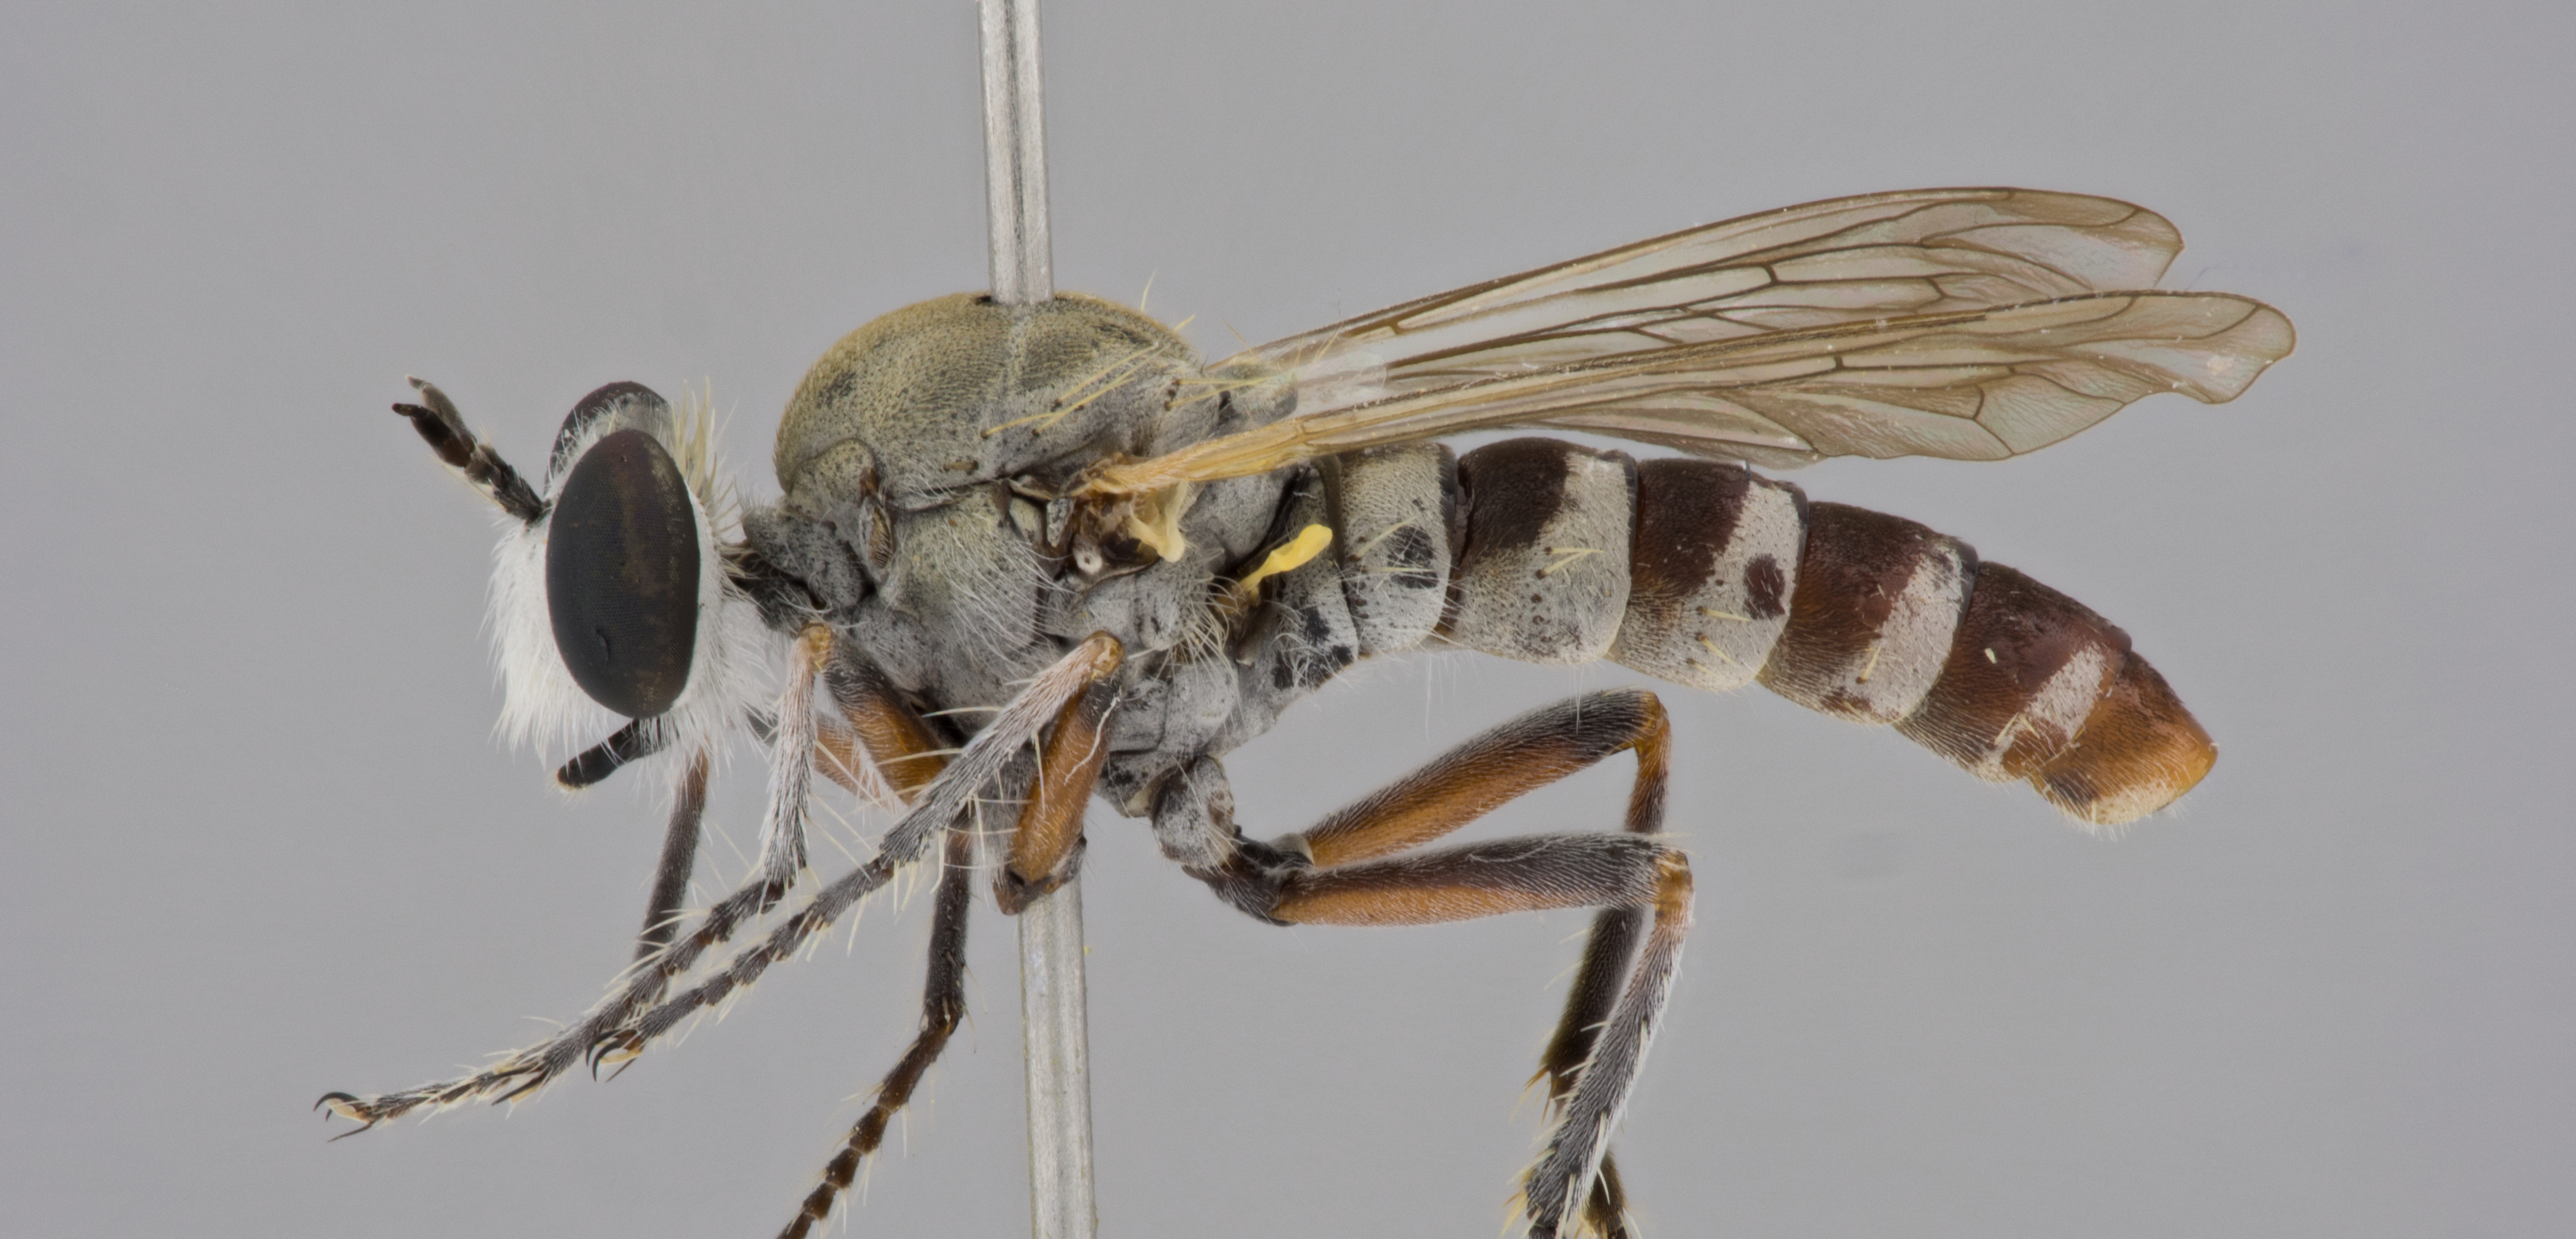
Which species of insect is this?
Laphystia limatula
